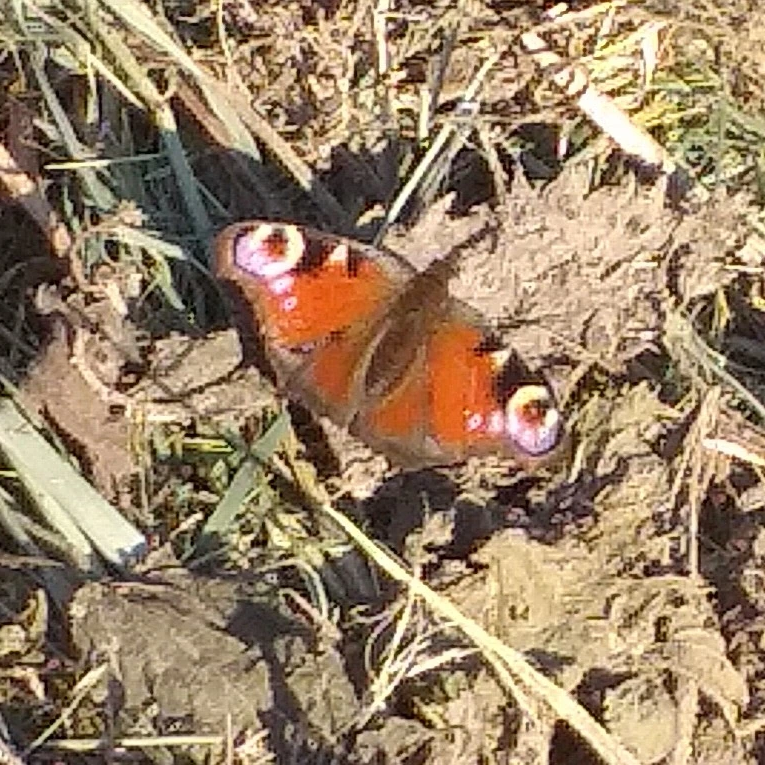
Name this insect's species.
Aglais io
